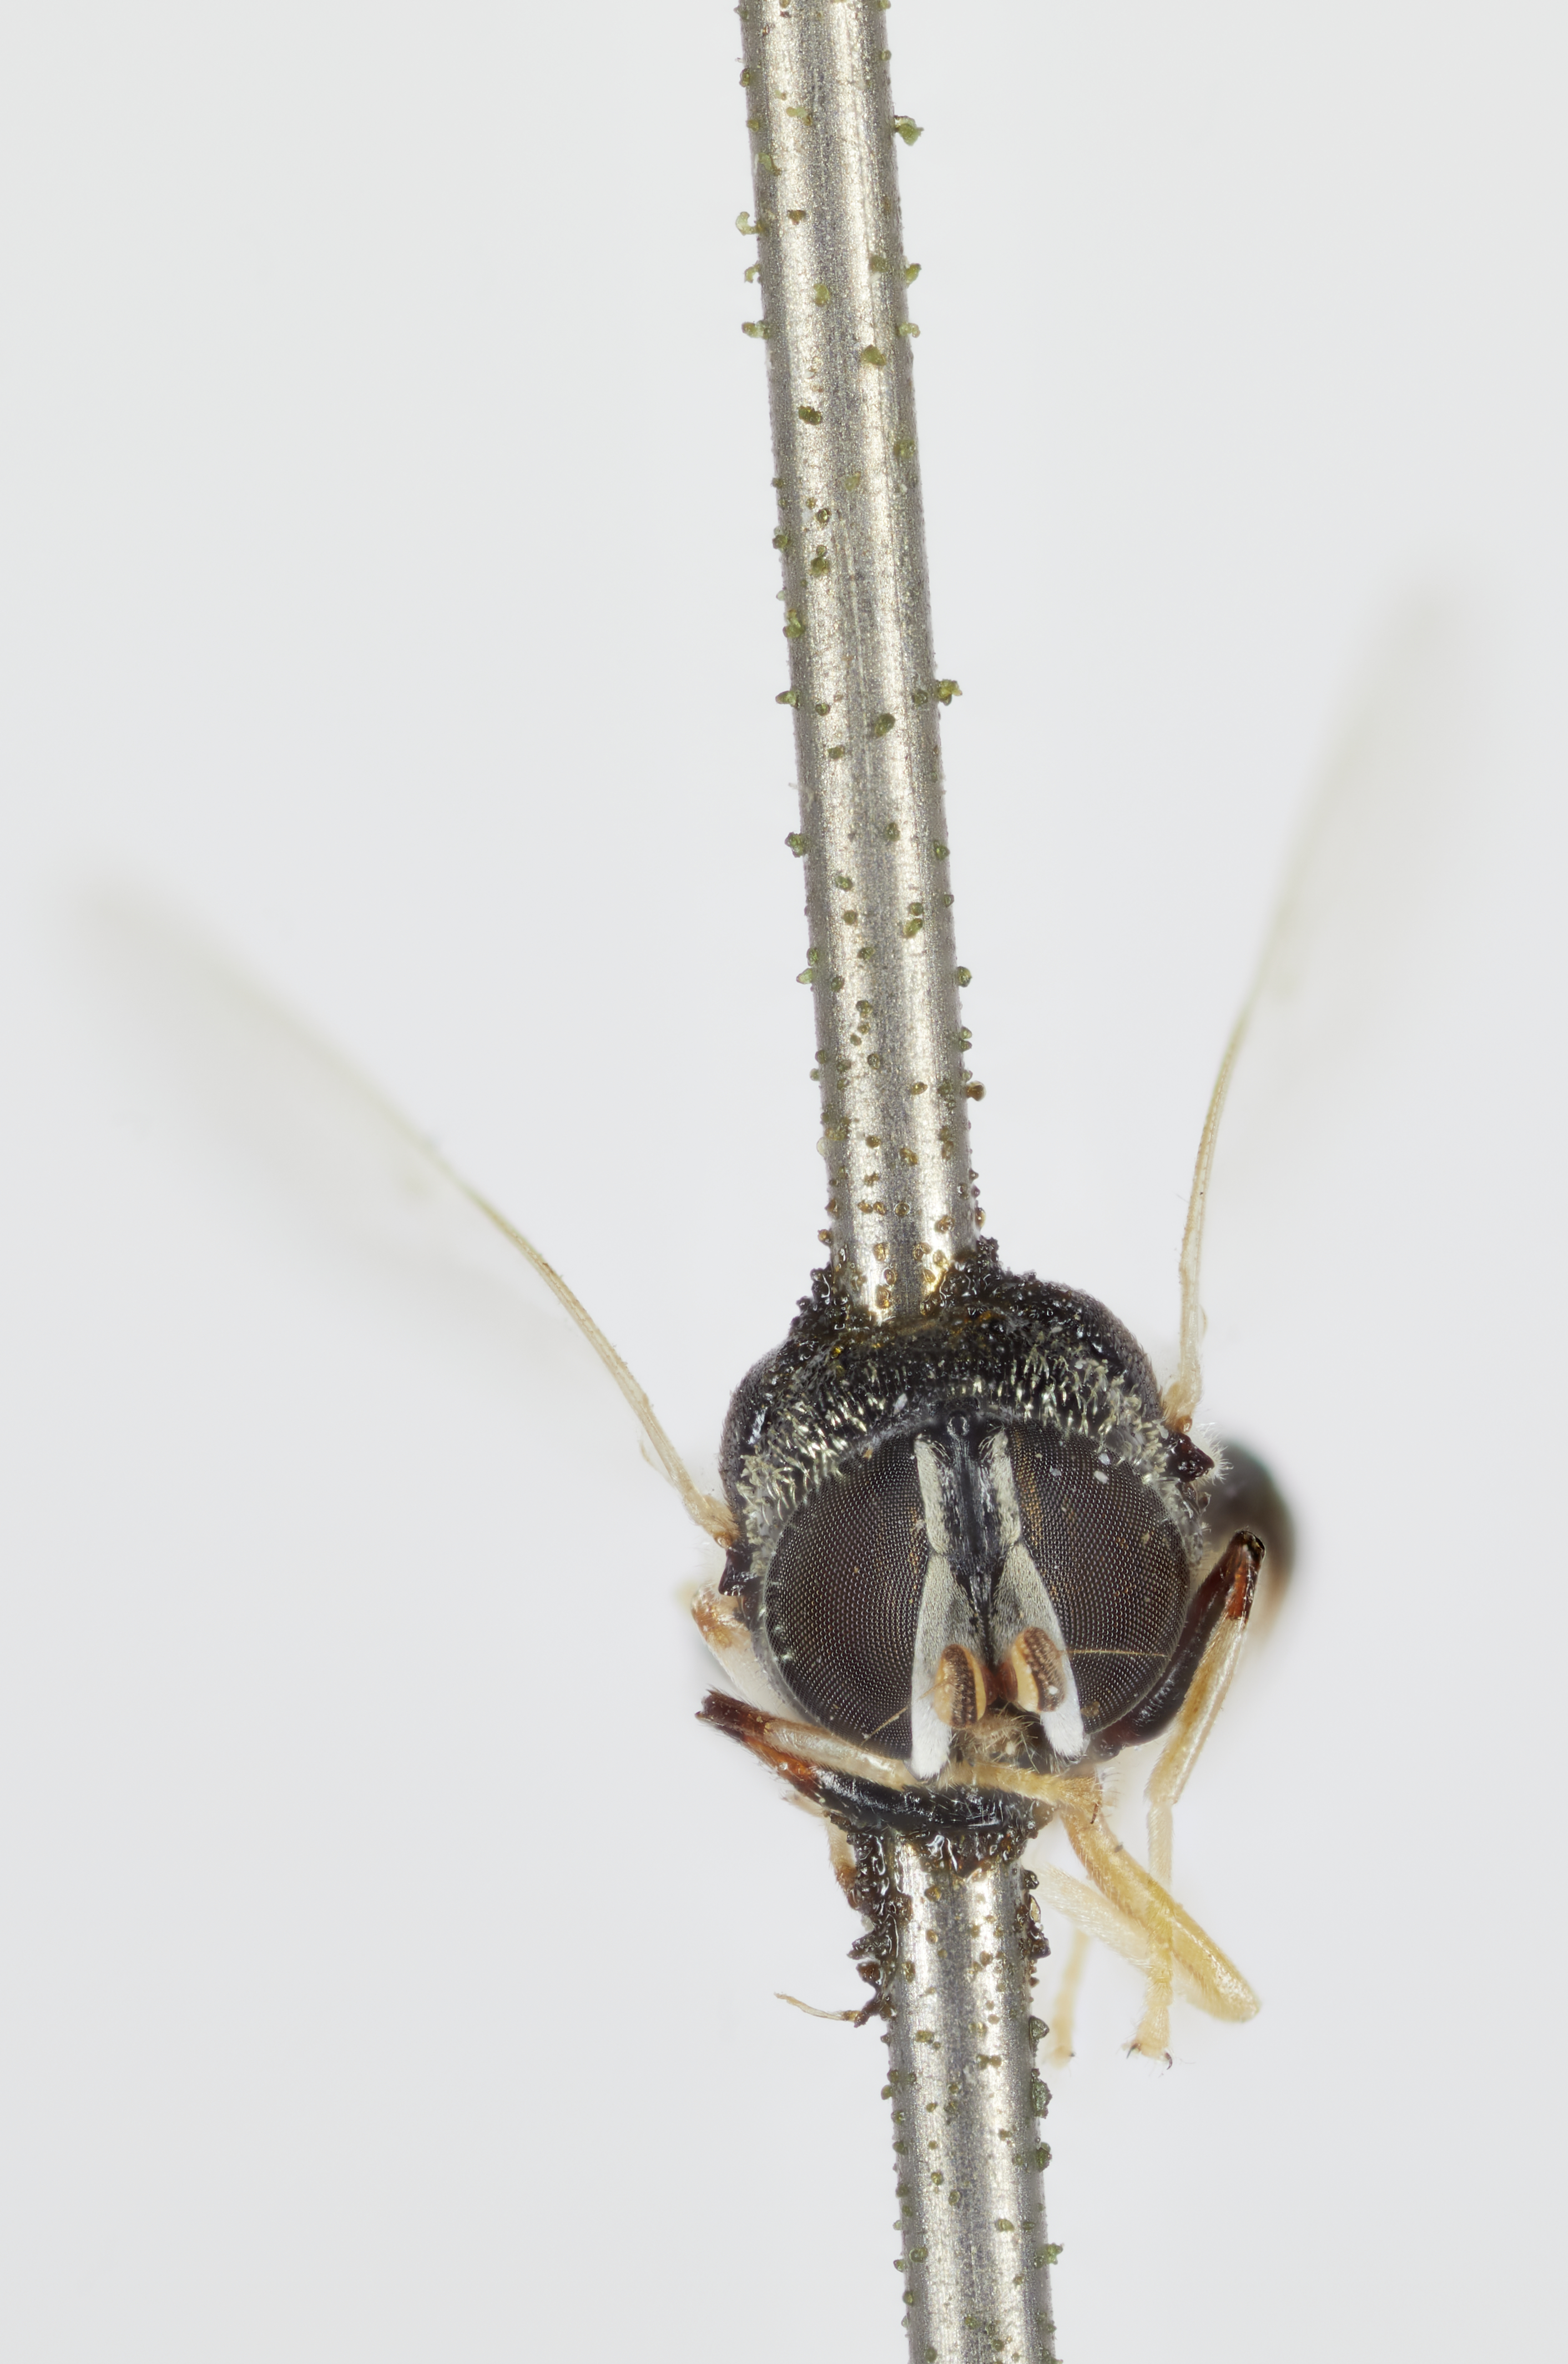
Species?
Gowdeyana varipes
